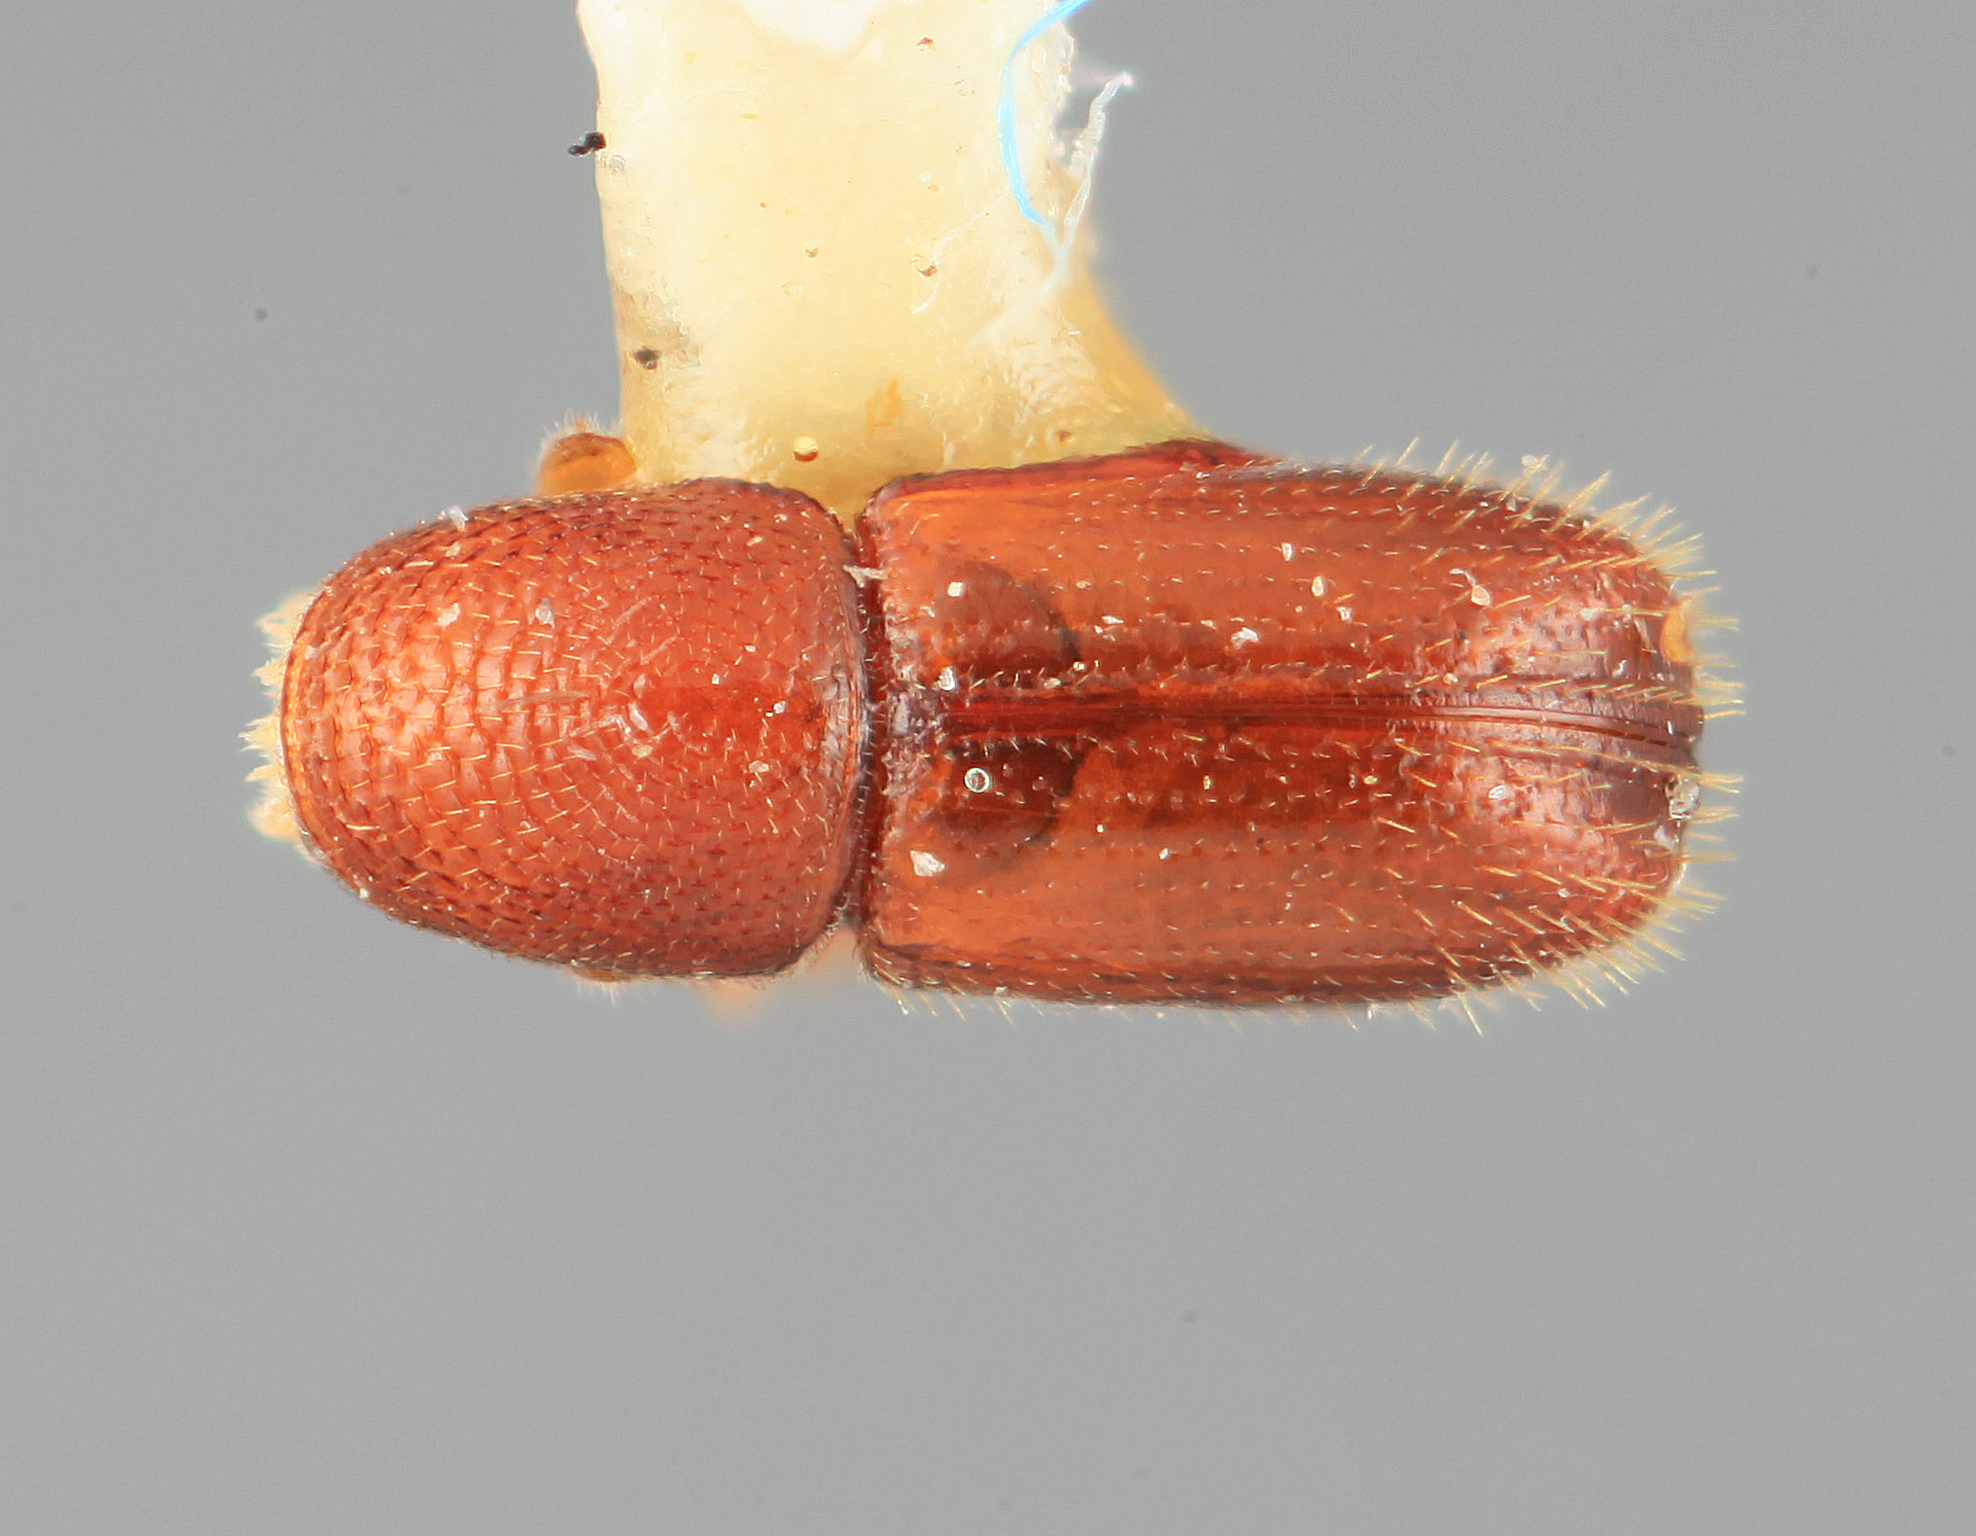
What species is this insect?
Araptus trepidus
